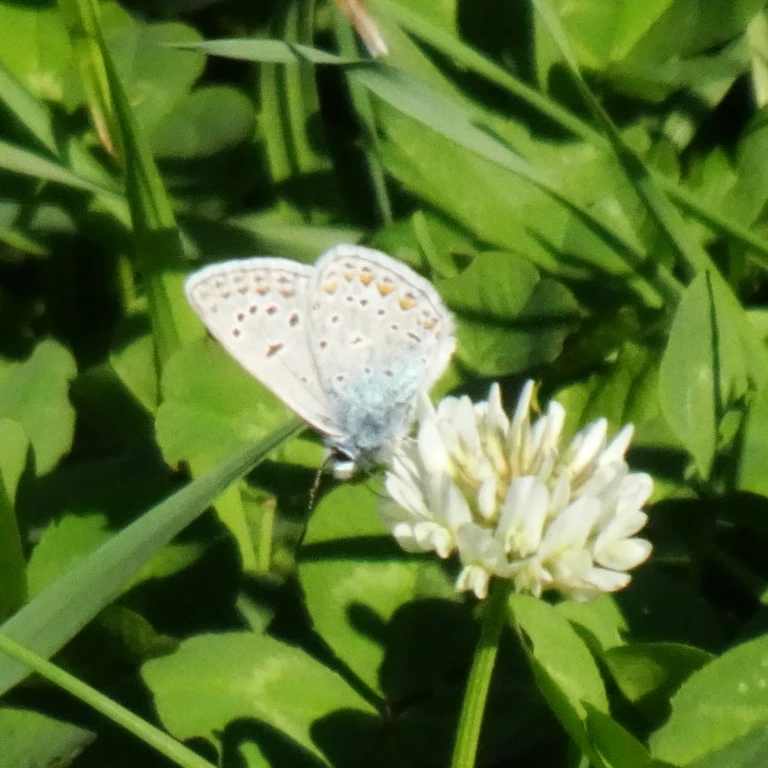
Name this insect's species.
Polyommatus icarus
